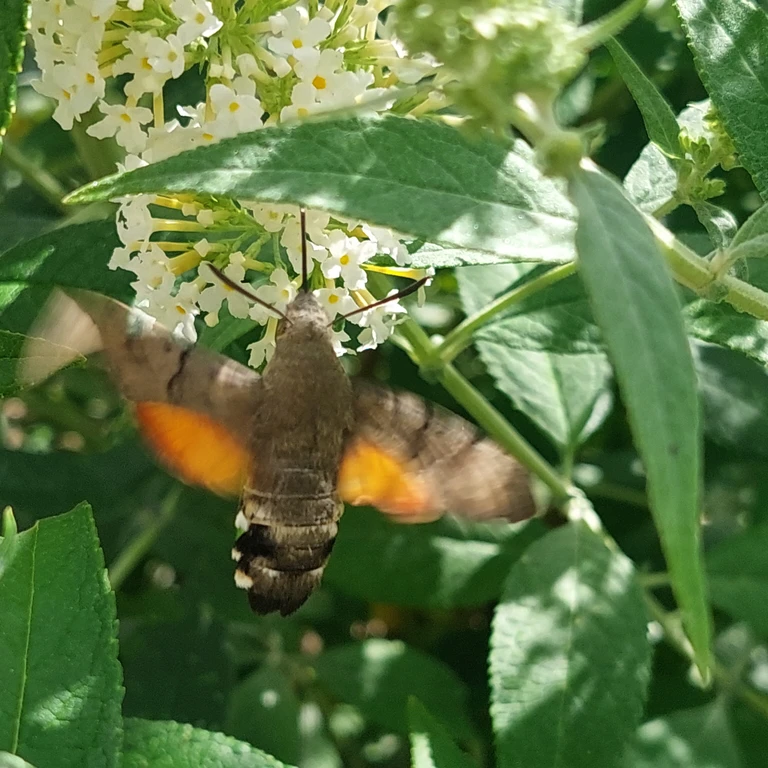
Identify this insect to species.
Macroglossum stellatarum
